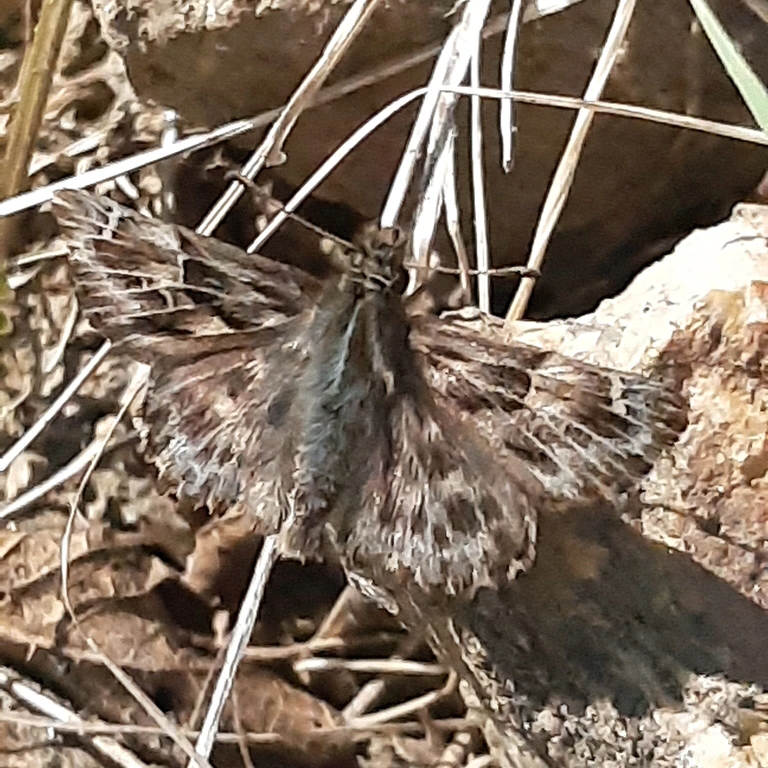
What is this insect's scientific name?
Carcharodus alceae
